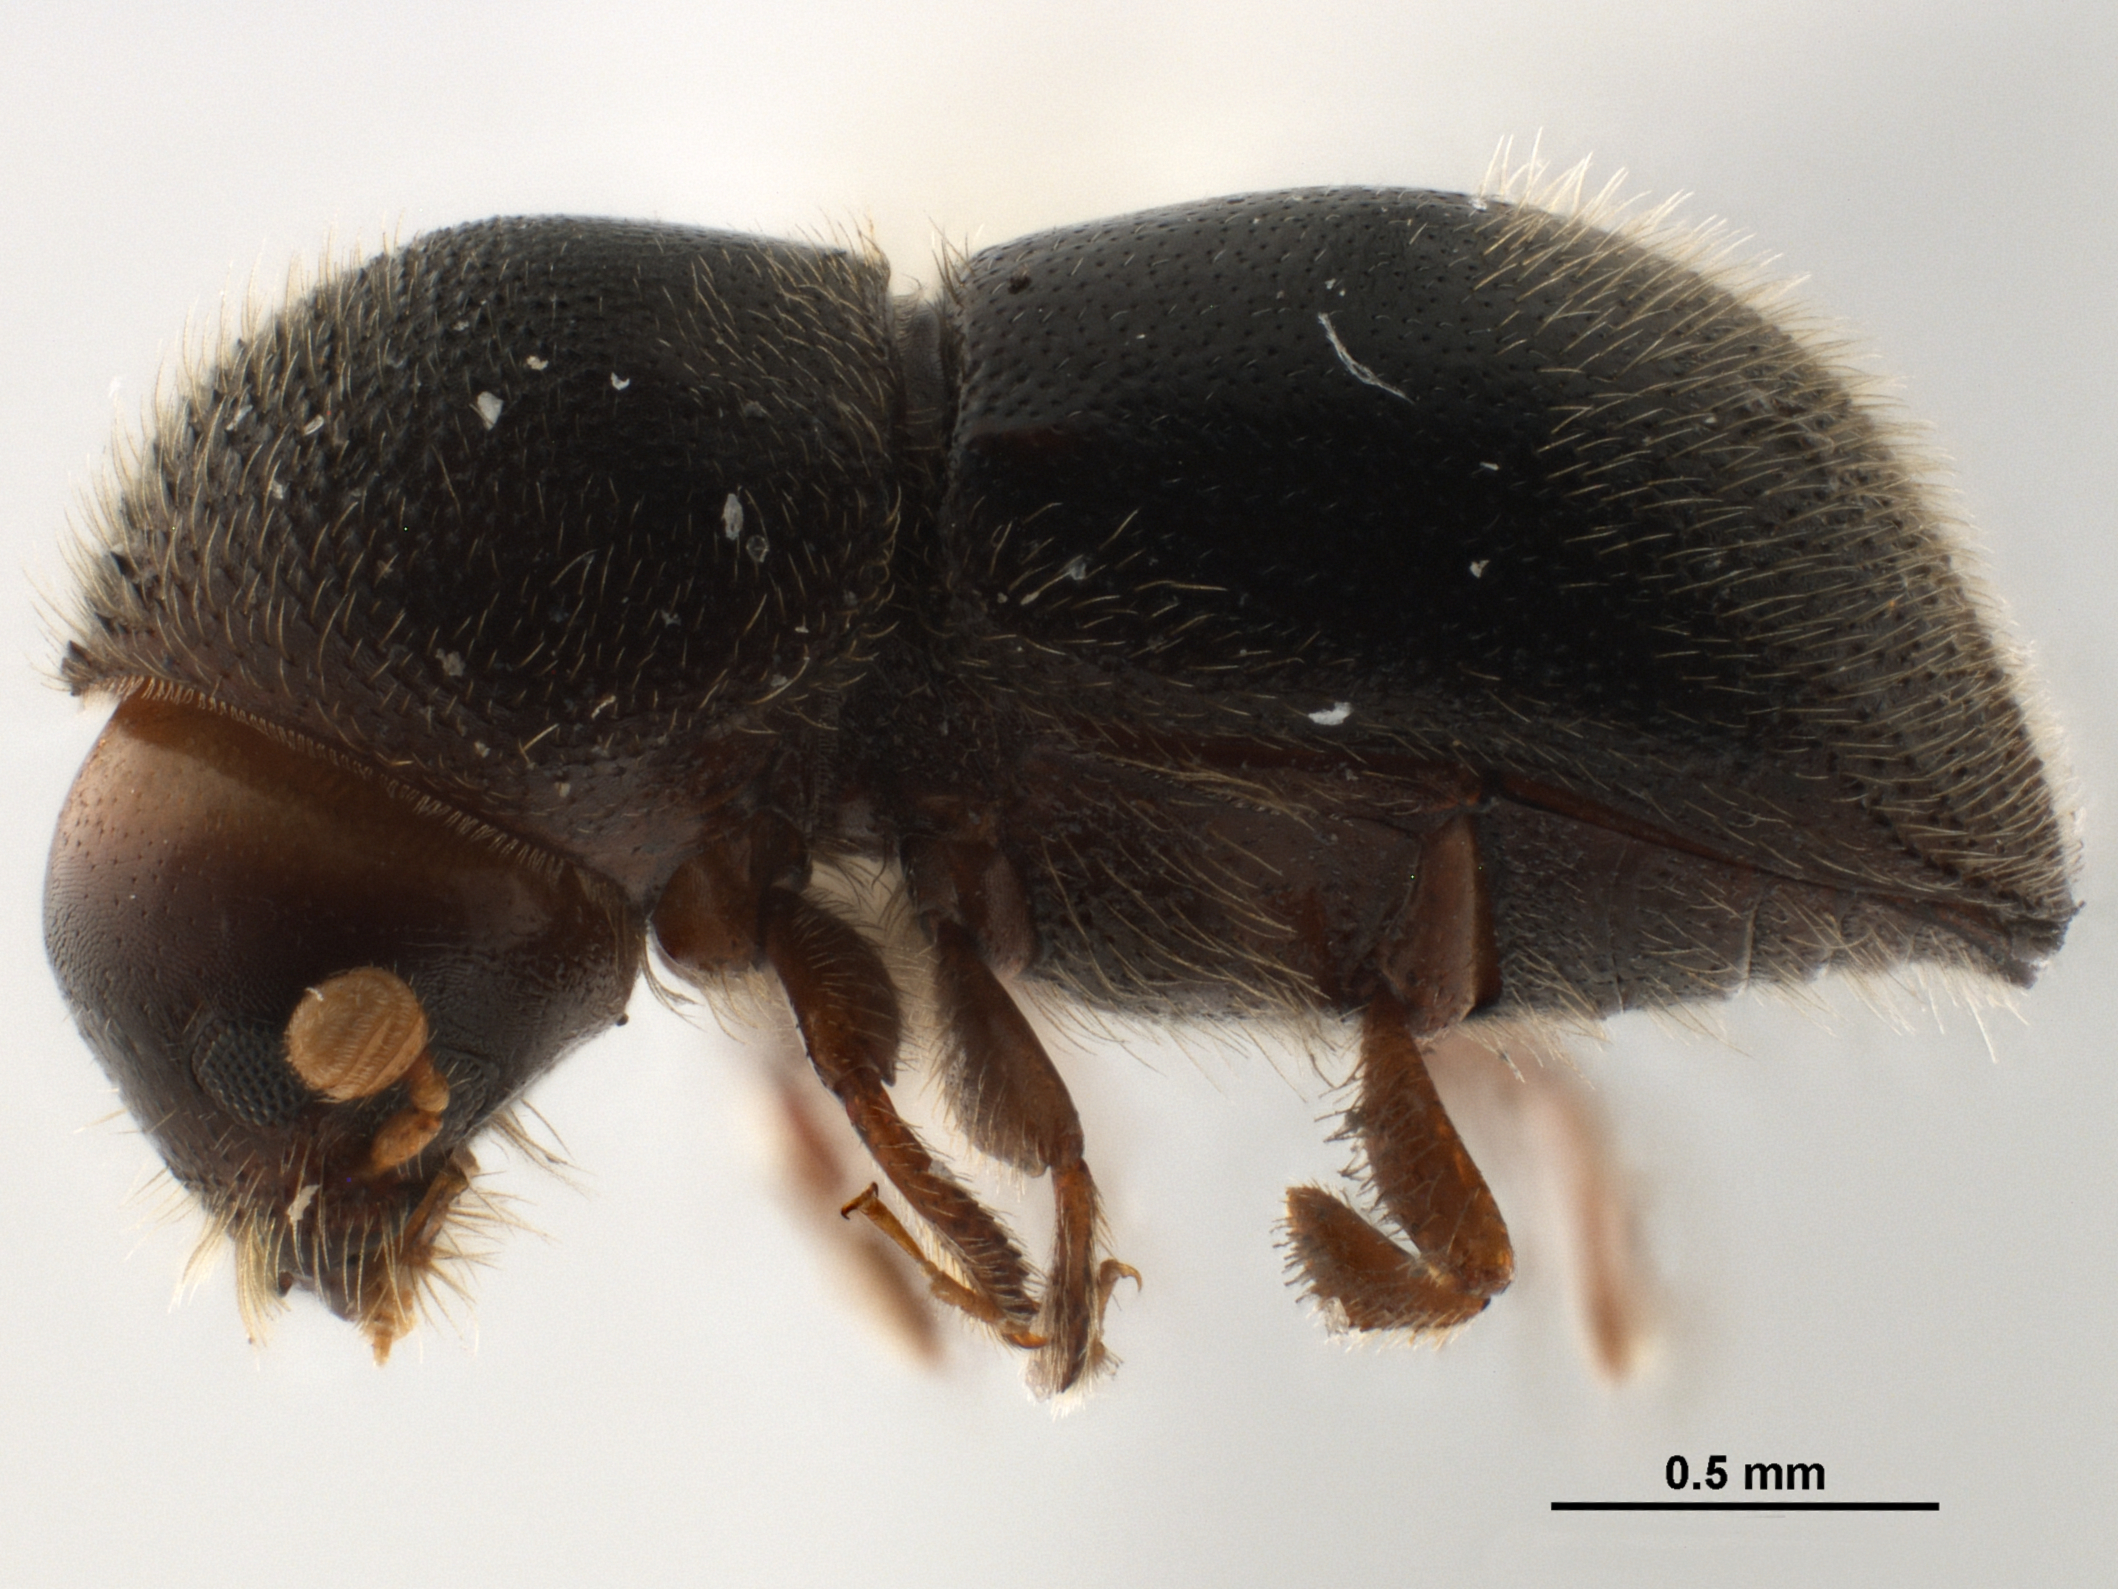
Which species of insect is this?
Dryocoetoides capucinus
